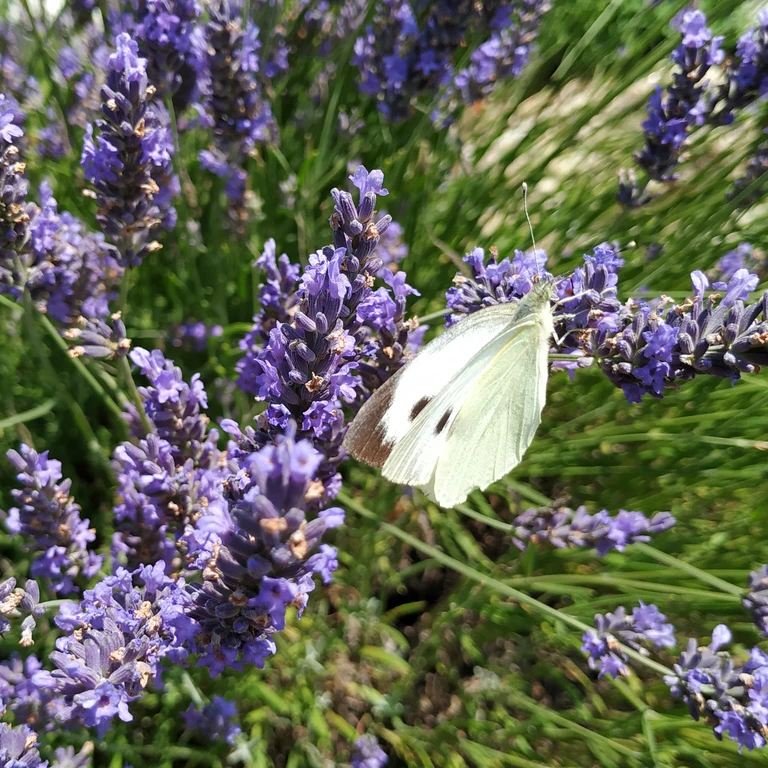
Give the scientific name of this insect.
Pieris brassicae
